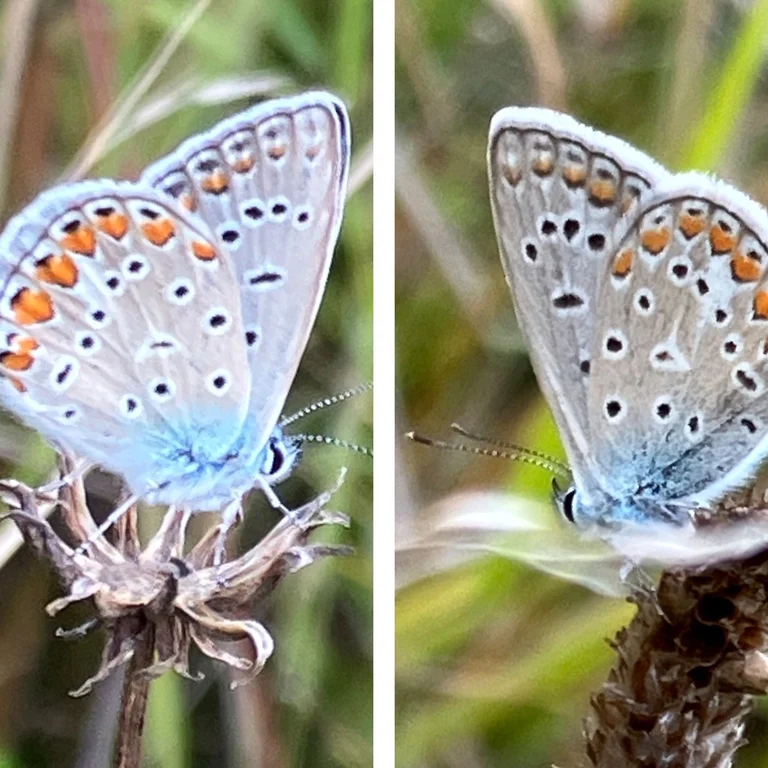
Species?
Polyommatus icarus
